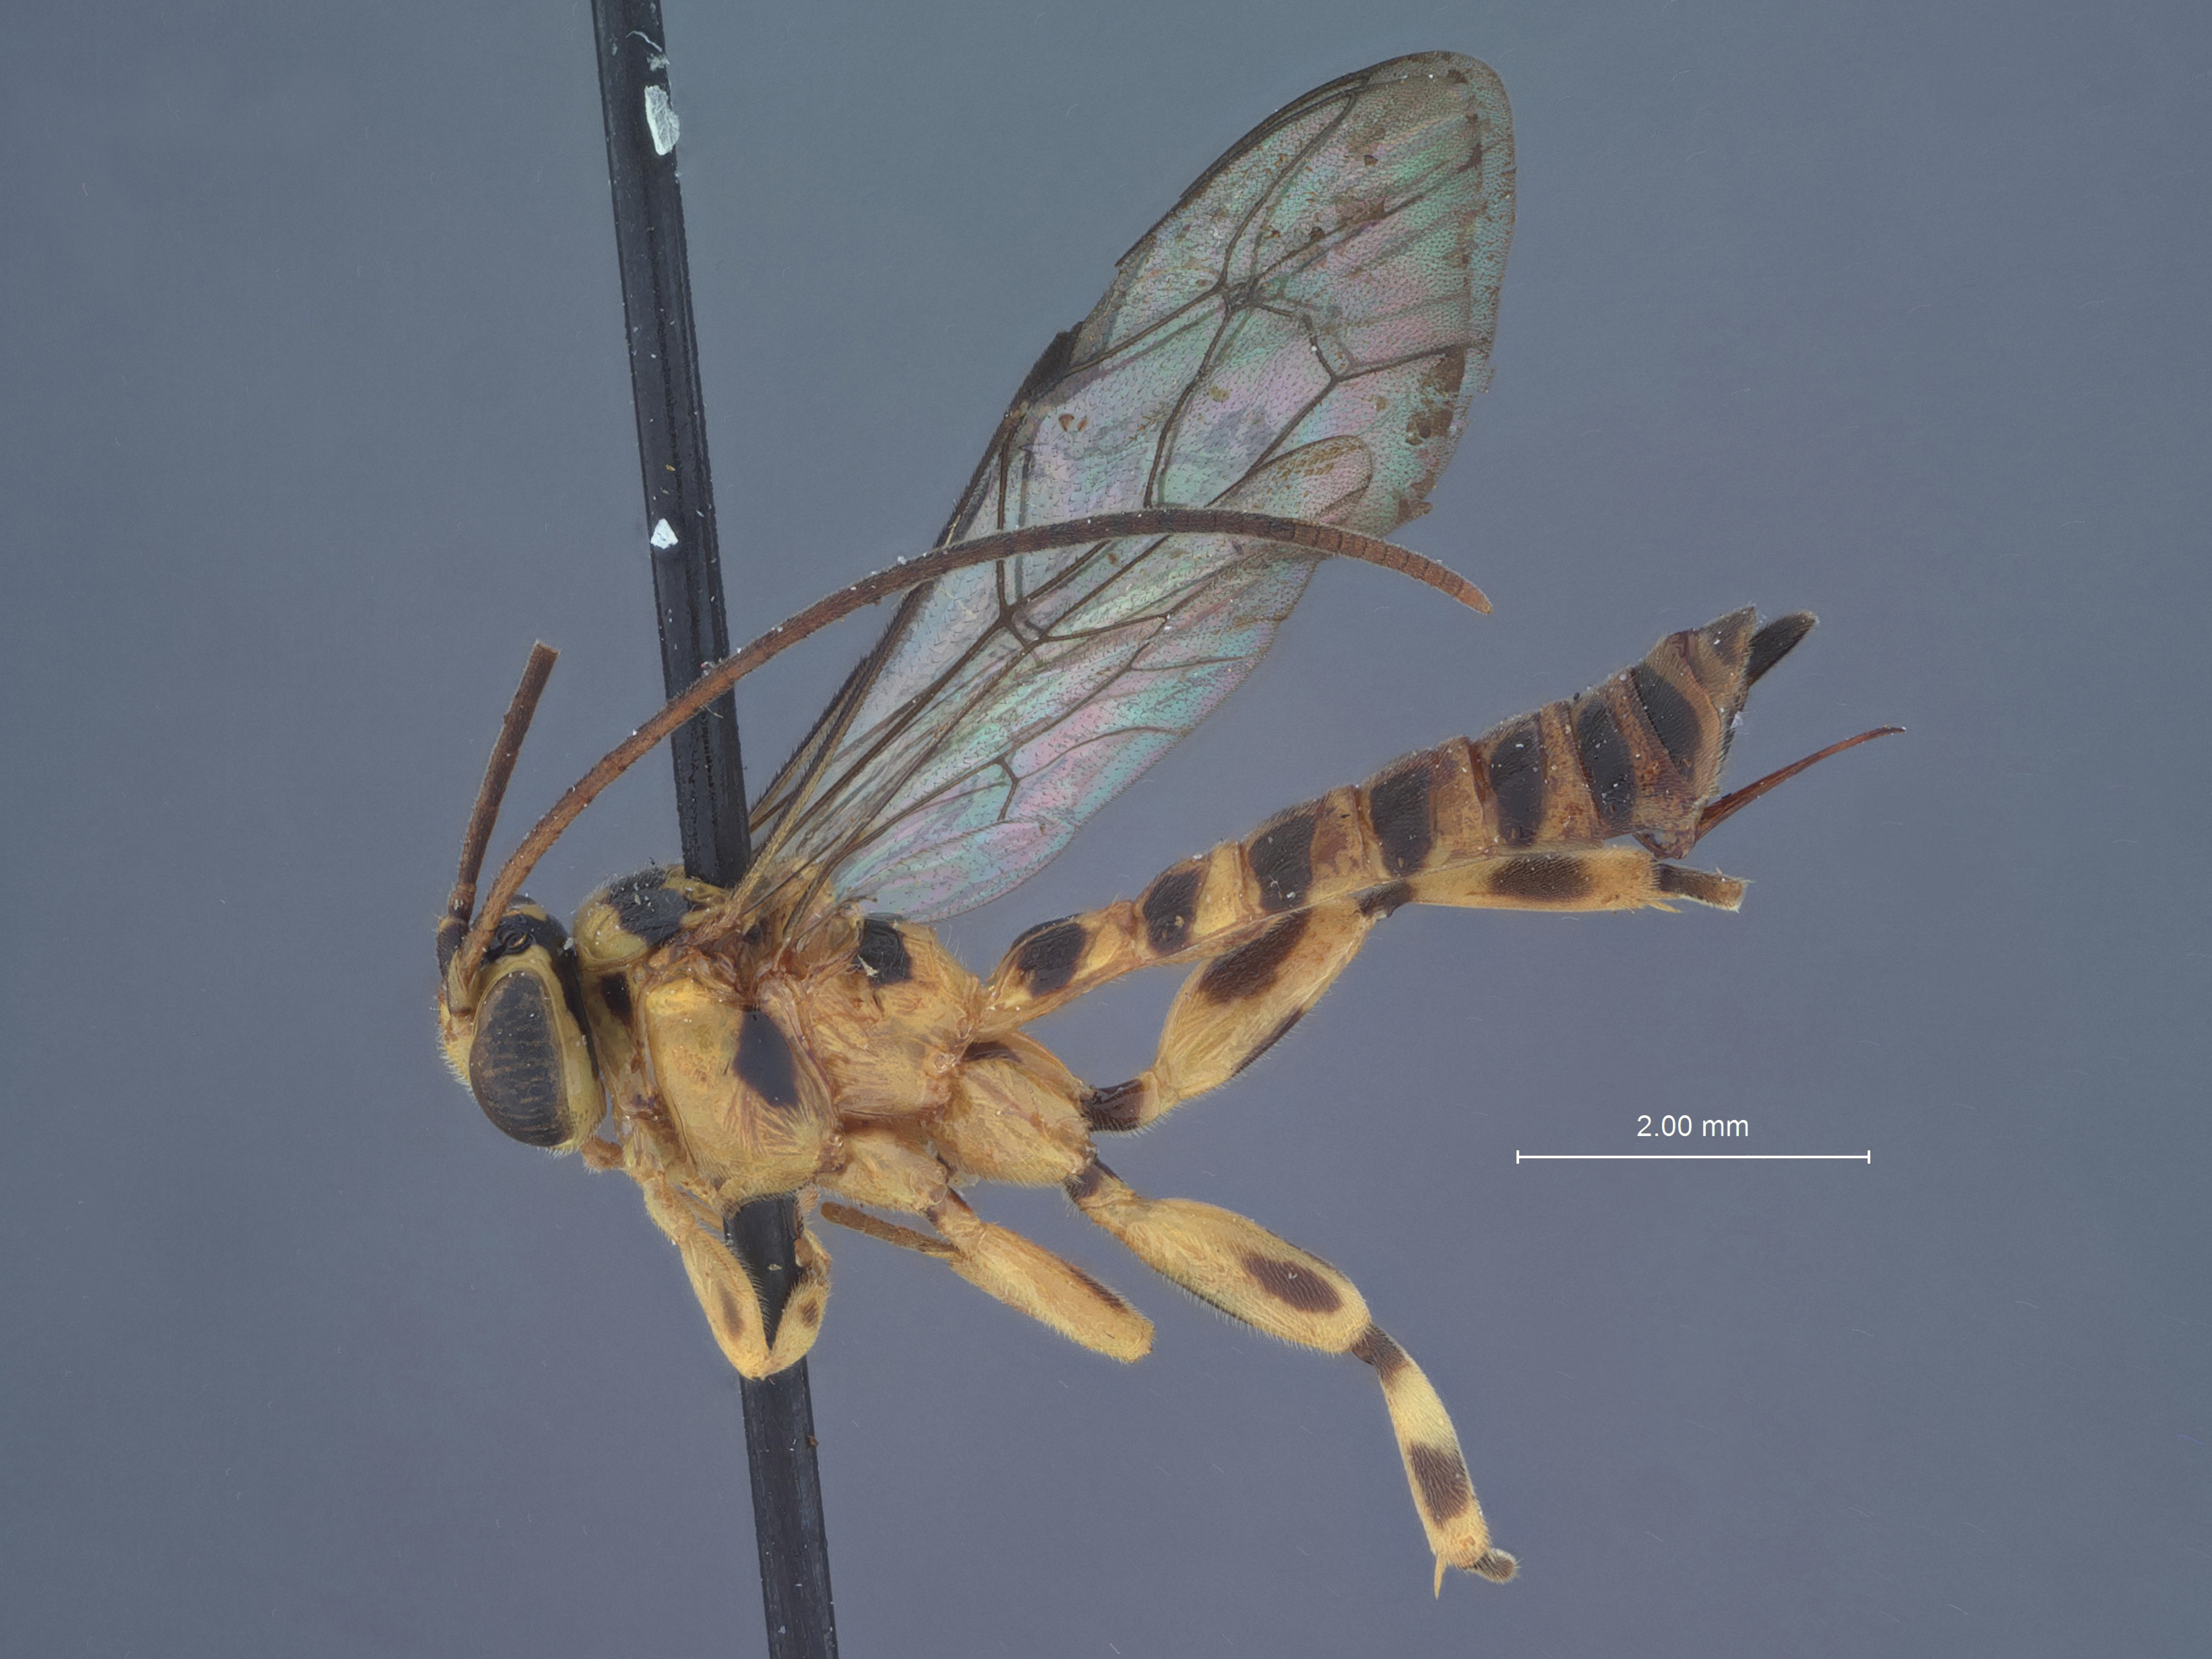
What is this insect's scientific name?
Xanthopimpla diplonyx
